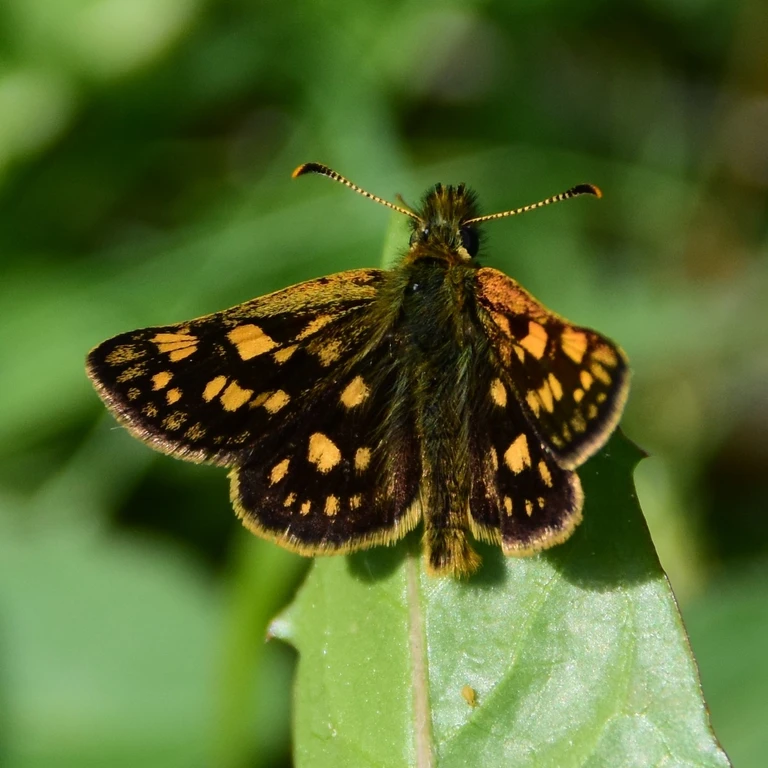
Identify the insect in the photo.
Carterocephalus palaemon
